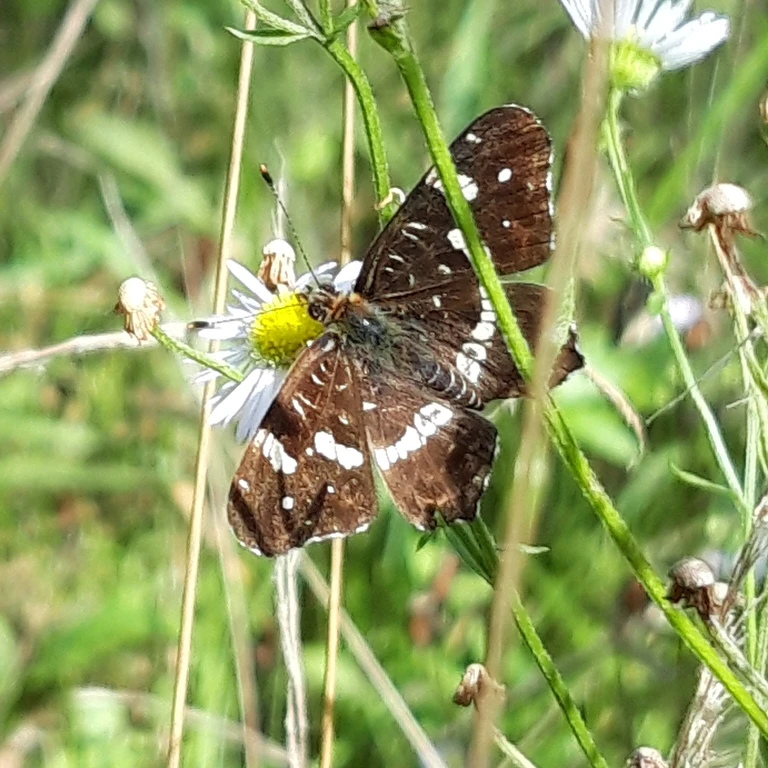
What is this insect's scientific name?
Araschnia levana
